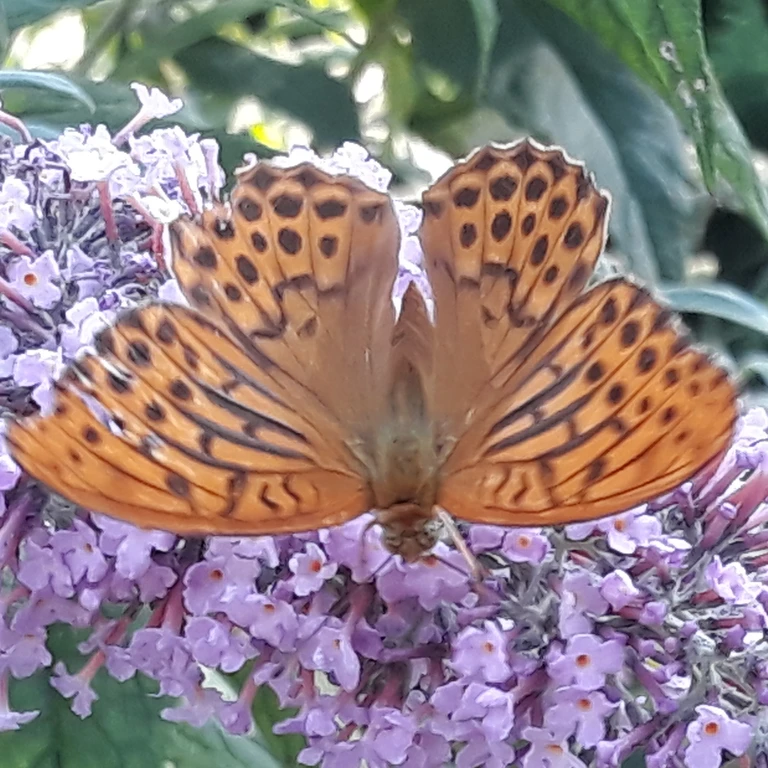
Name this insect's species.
Argynnis paphia
